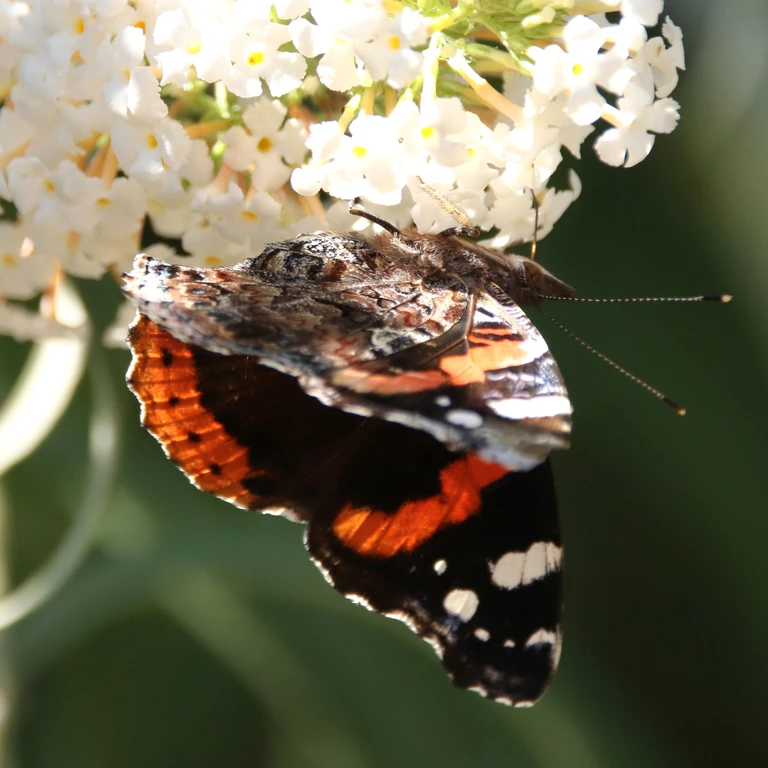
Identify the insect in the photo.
Vanessa atalanta
